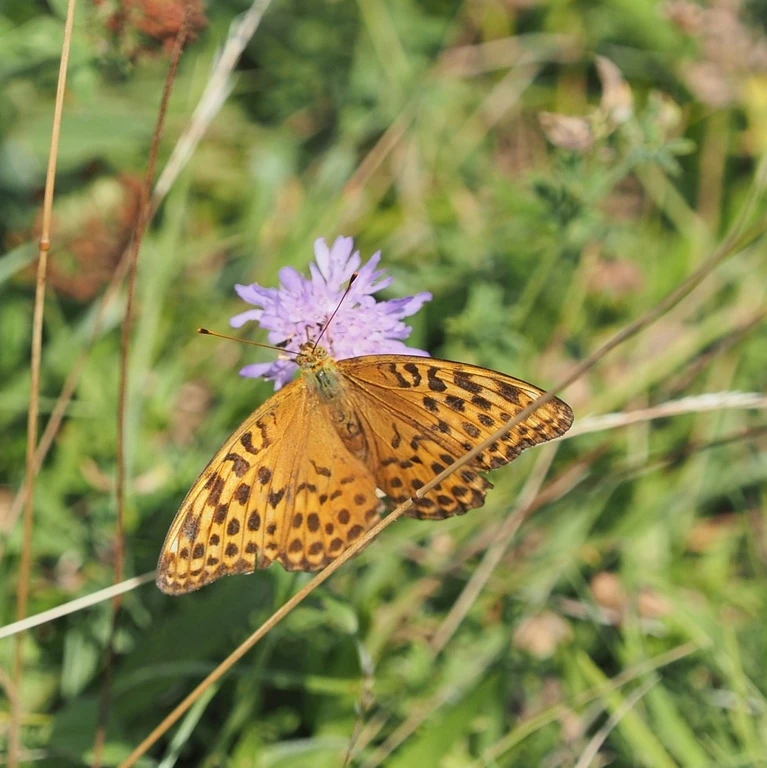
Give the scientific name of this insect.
Argynnis paphia
